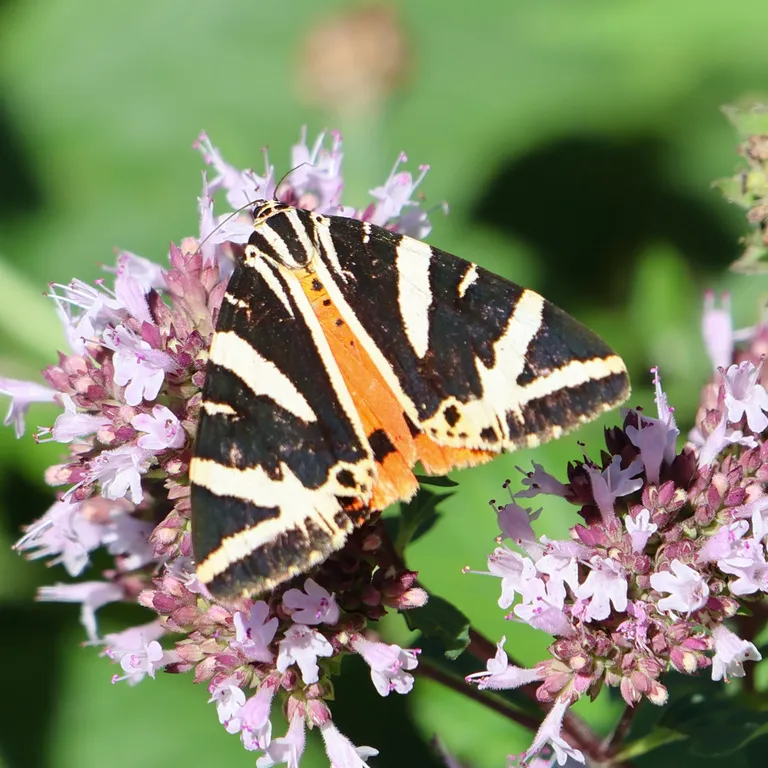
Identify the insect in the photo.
Euplagia quadripunctaria
